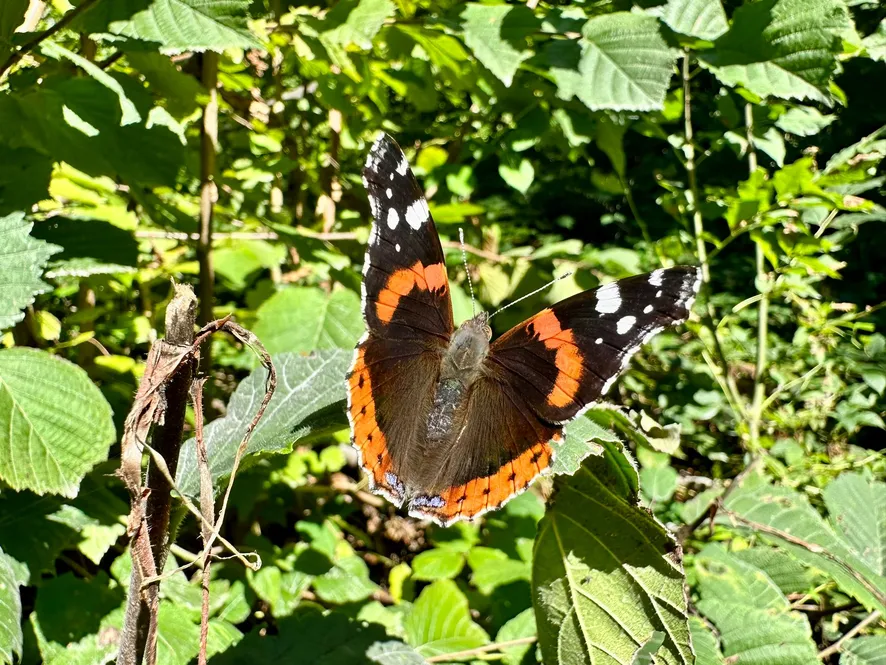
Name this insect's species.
Vanessa atalanta
